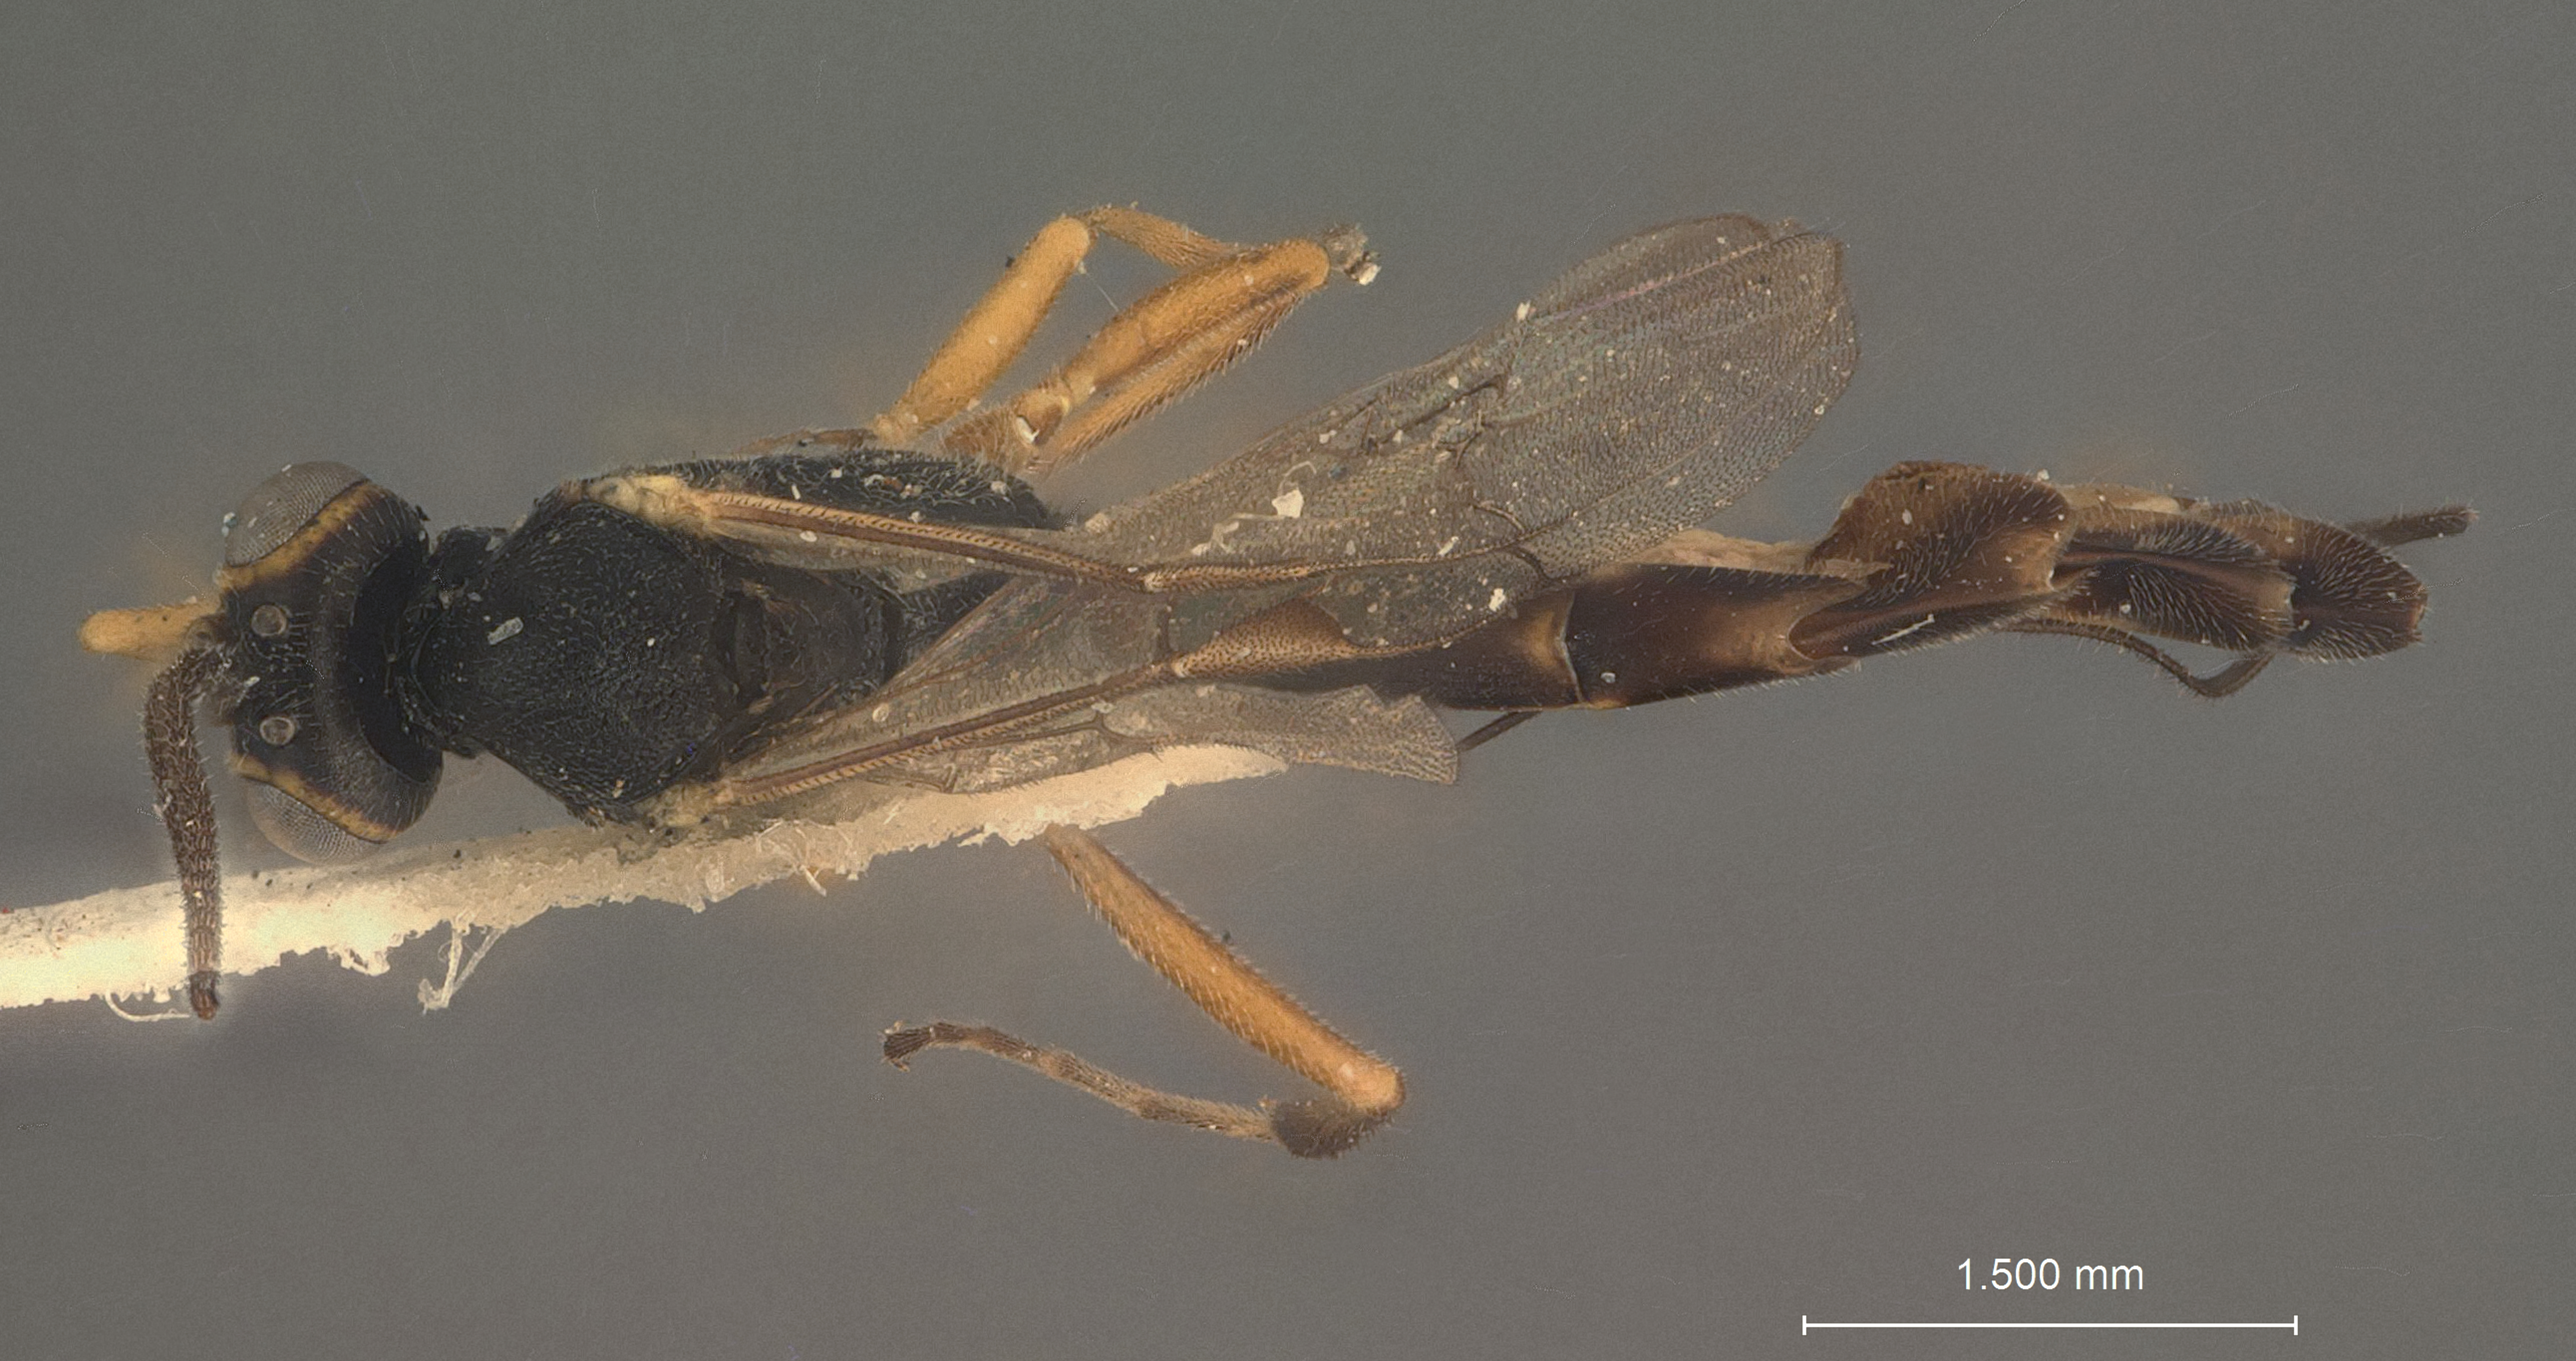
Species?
Cremastus rhyacioniae
